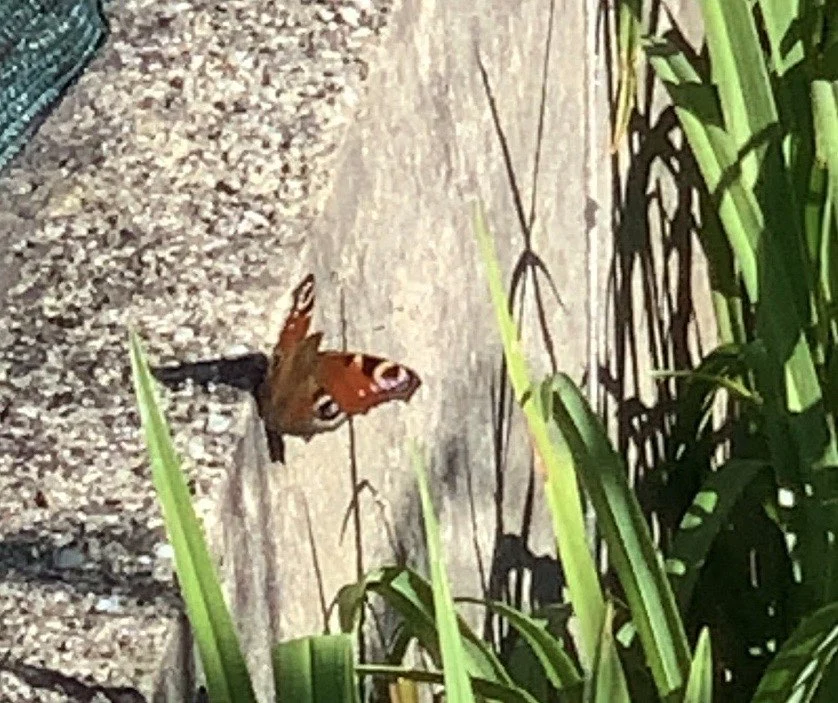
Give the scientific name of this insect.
Aglais io
